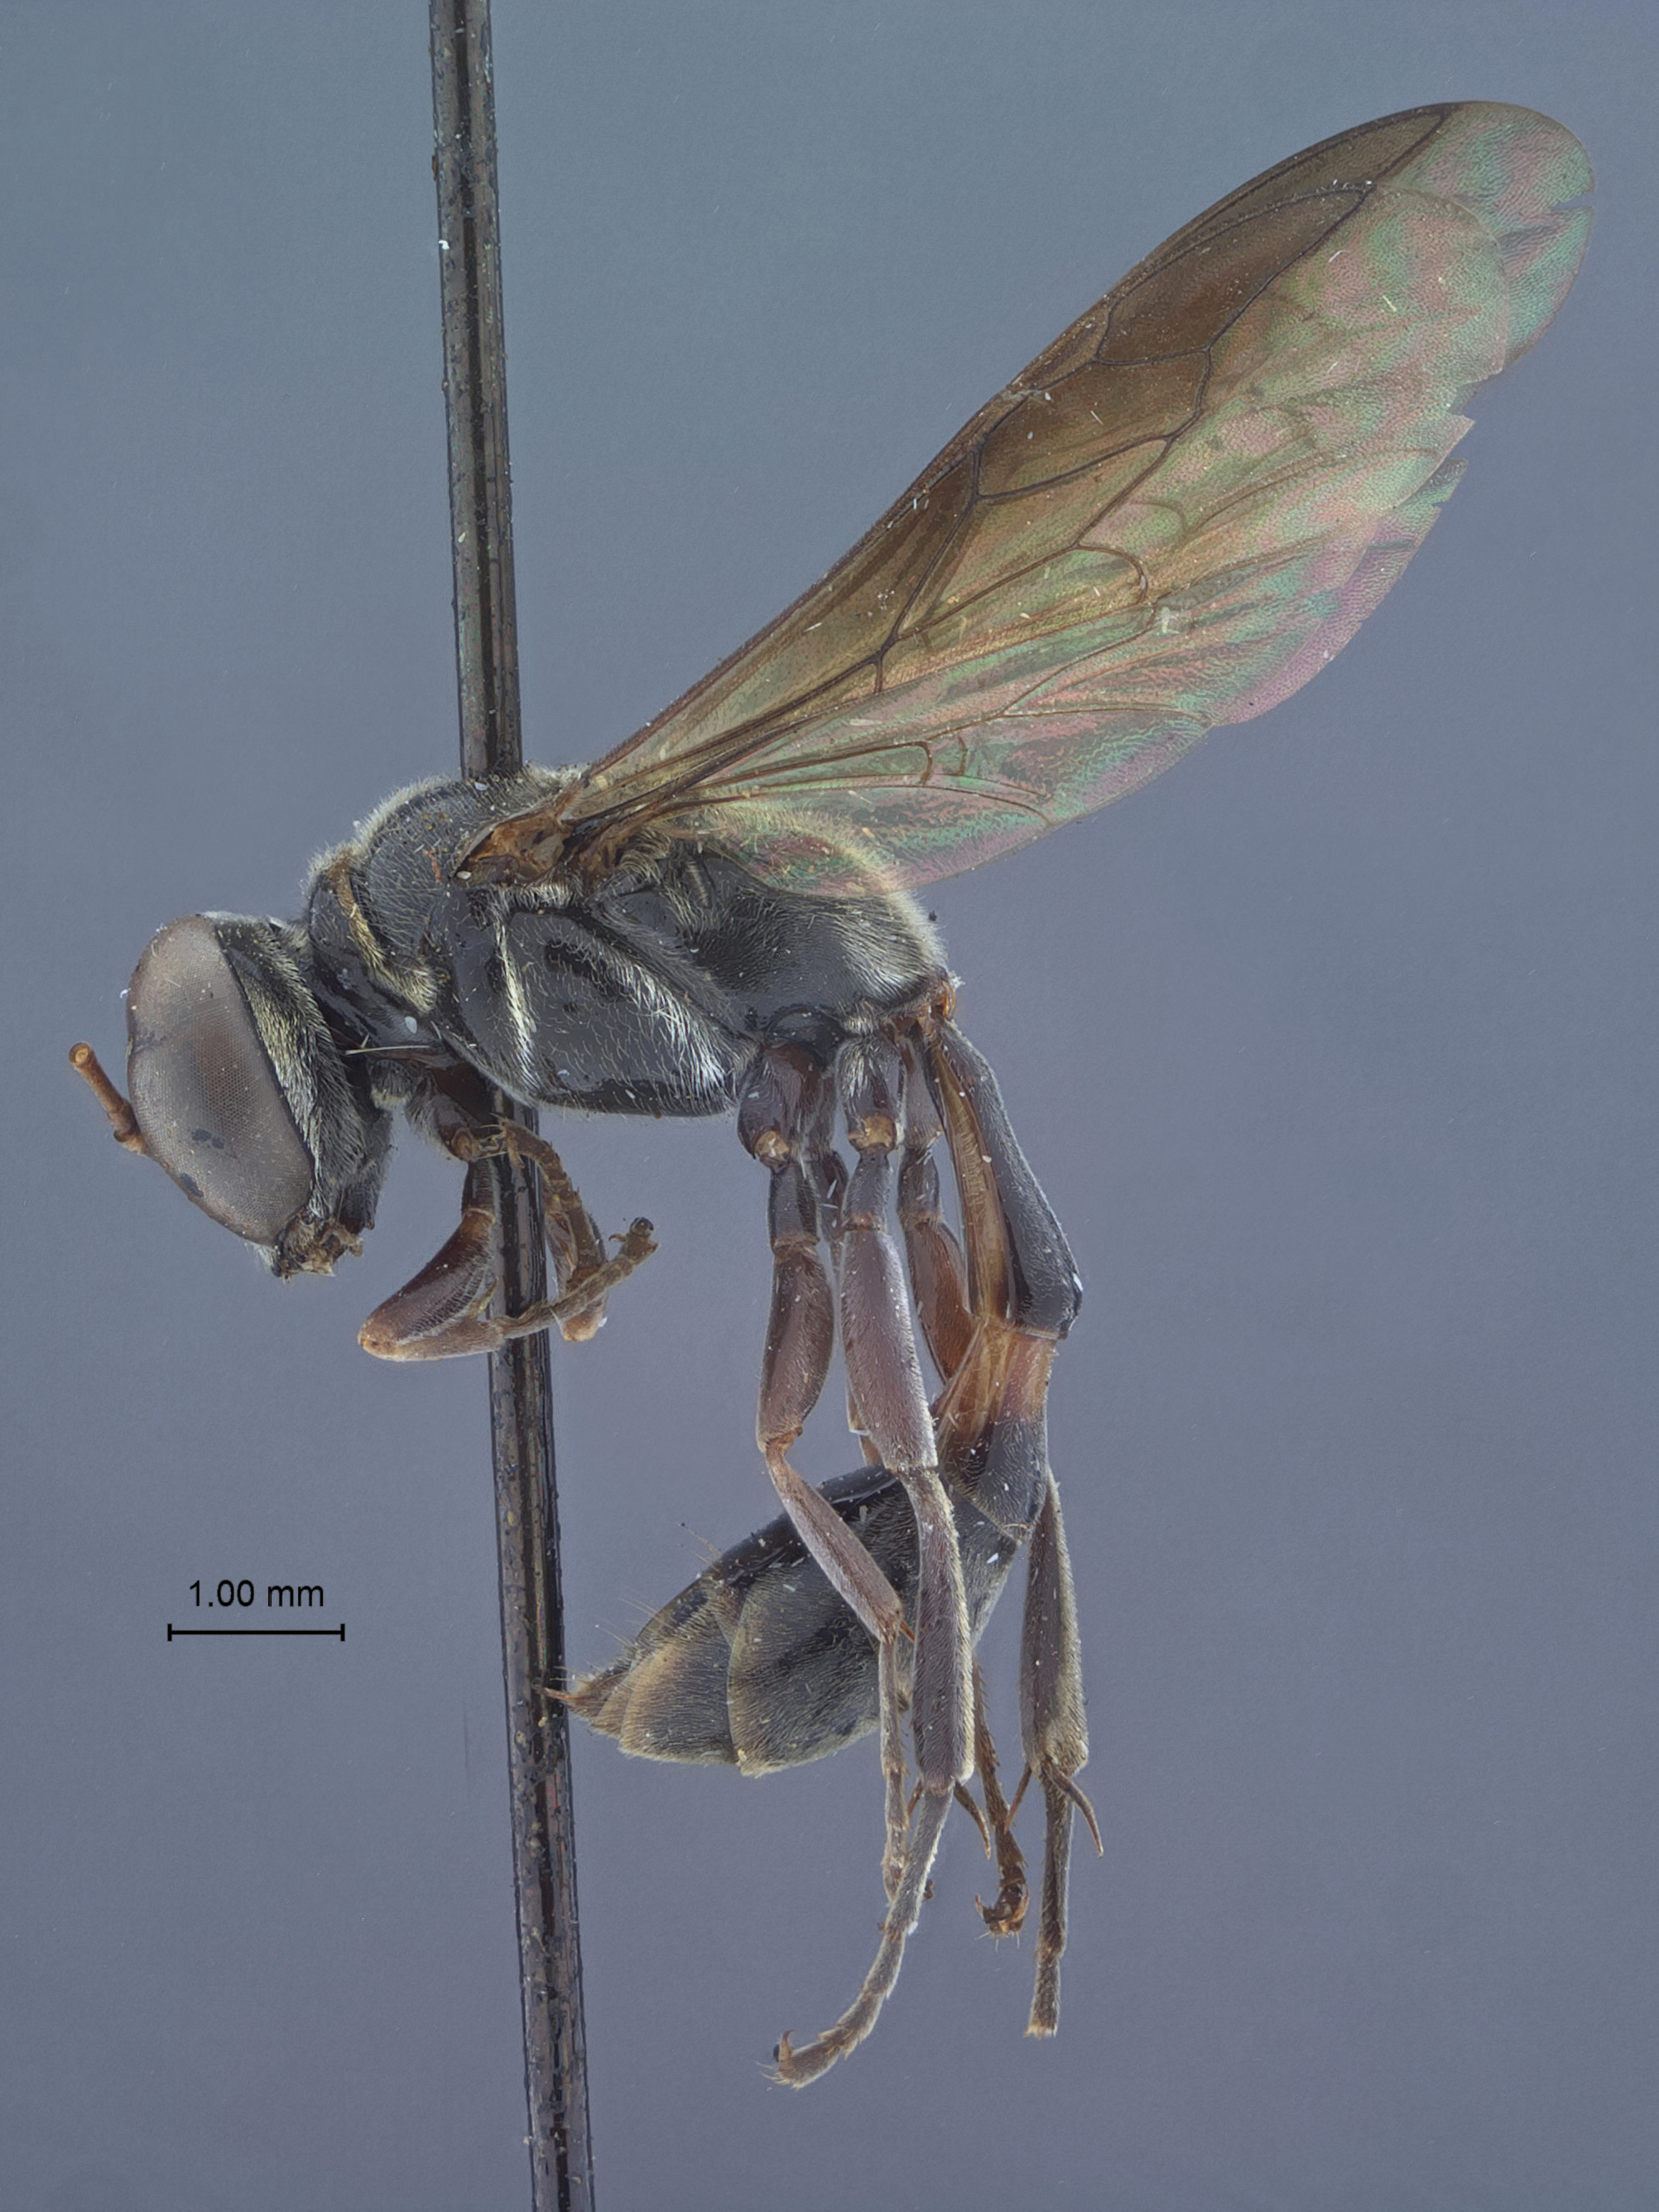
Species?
Trypoxylon agamemnon
